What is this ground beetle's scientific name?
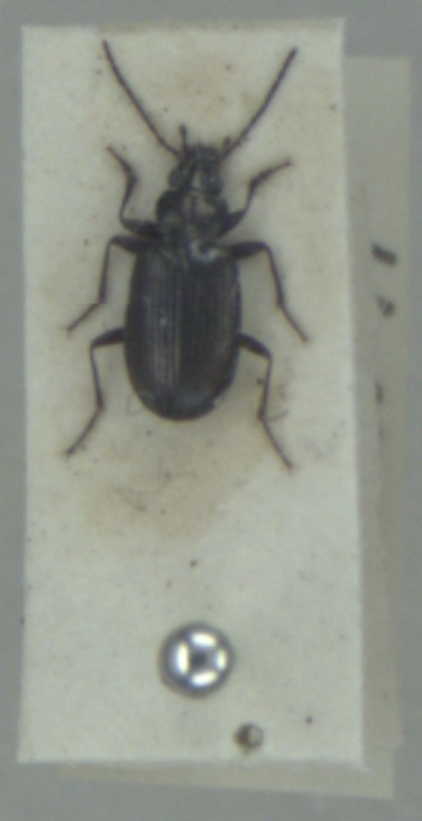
Bembidion prasinum
